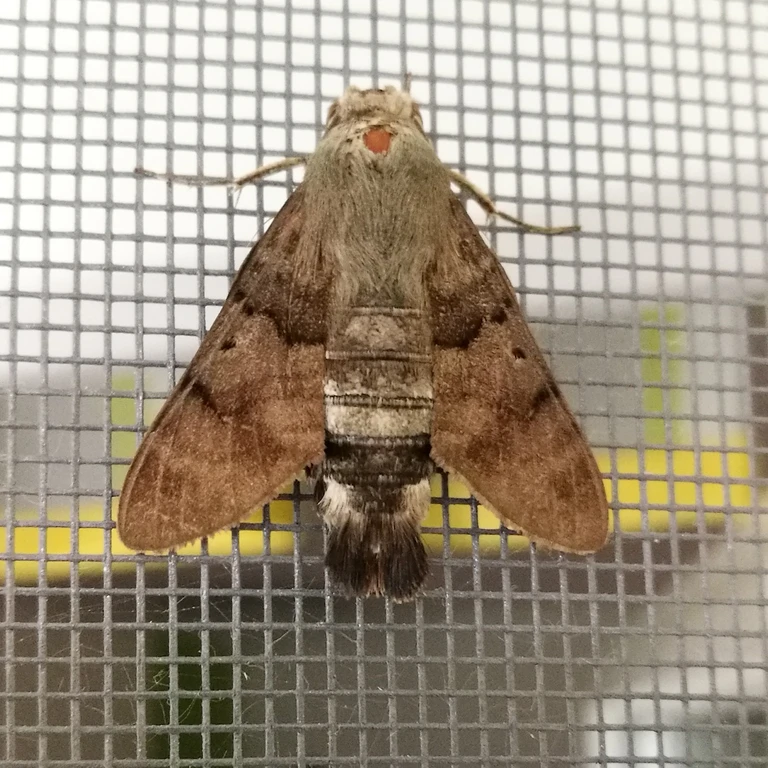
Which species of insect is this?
Macroglossum stellatarum
